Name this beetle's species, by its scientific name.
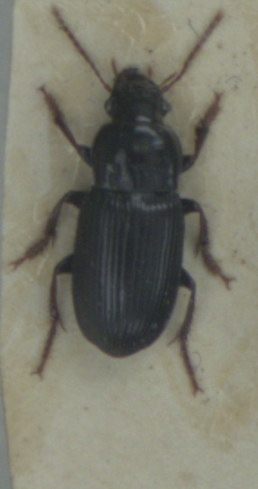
Harpalus attenuatus
